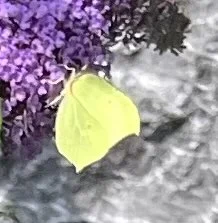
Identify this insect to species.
Gonepteryx rhamni
